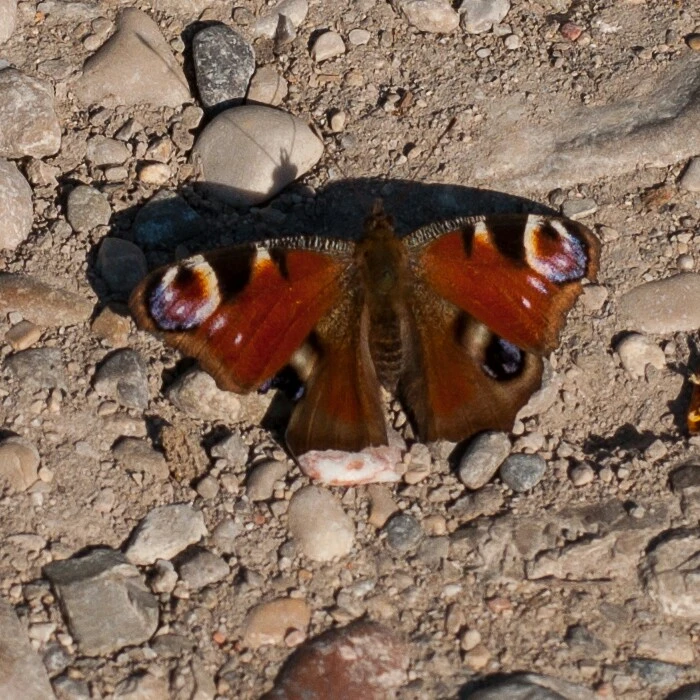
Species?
Aglais io
